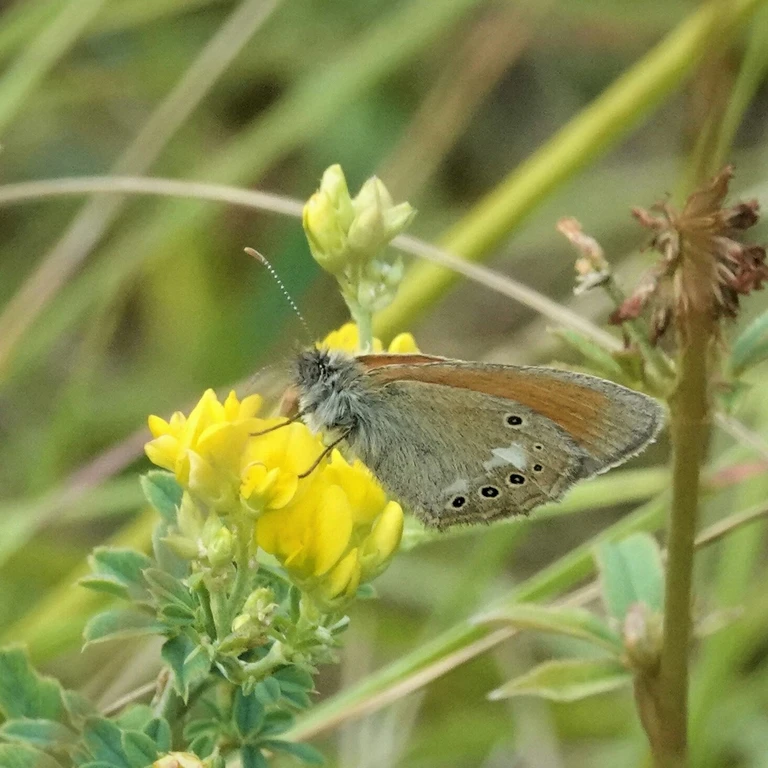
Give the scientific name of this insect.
Coenonympha glycerion (also Coenonympha iphis)
